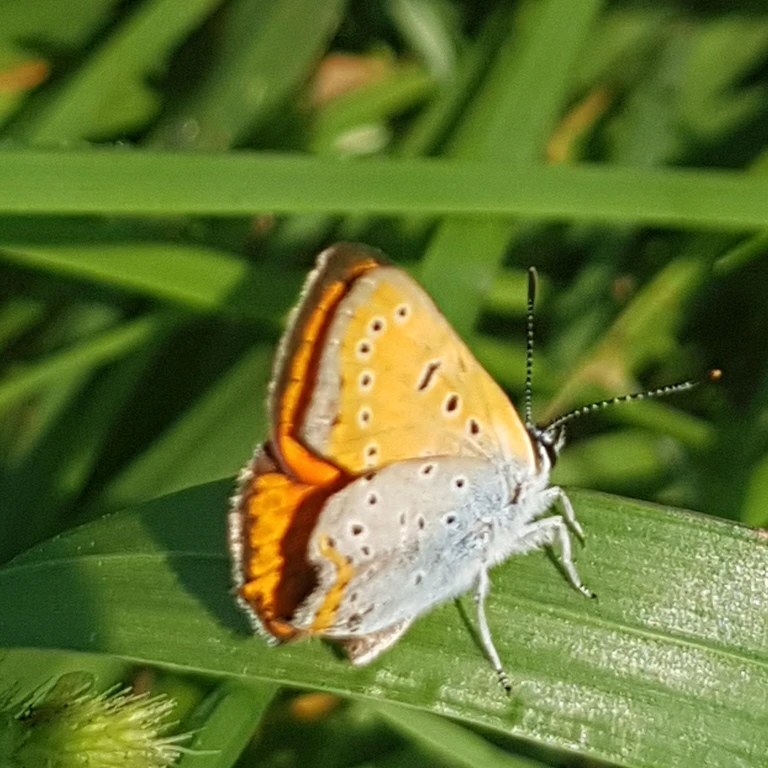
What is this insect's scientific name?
Lycaena dispar
